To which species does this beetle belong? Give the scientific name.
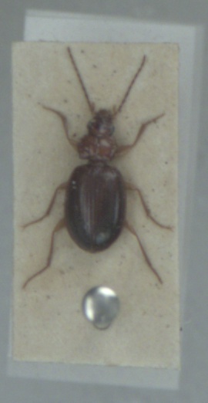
Ocys harpaloides
